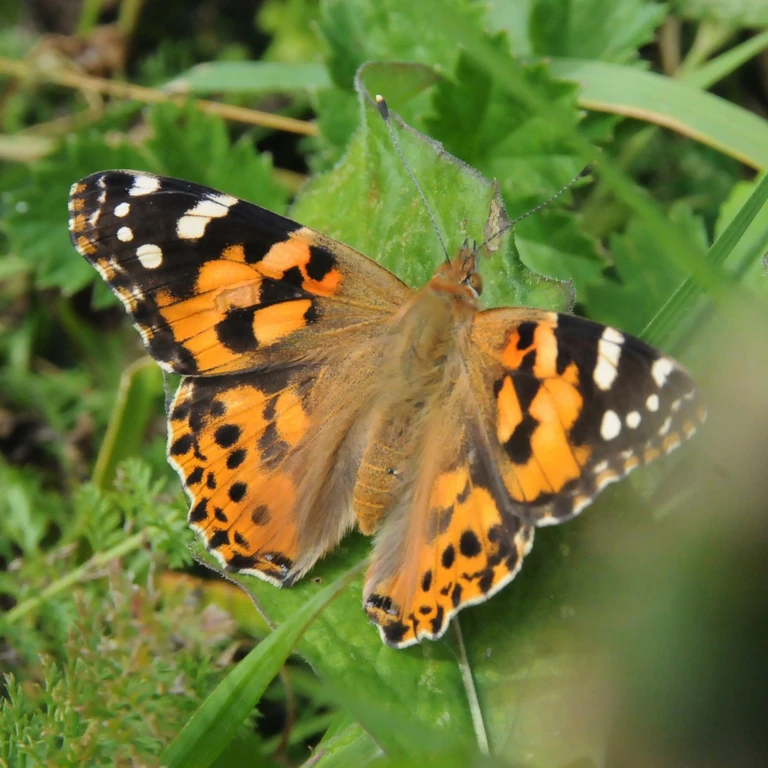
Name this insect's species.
Vanessa cardui
